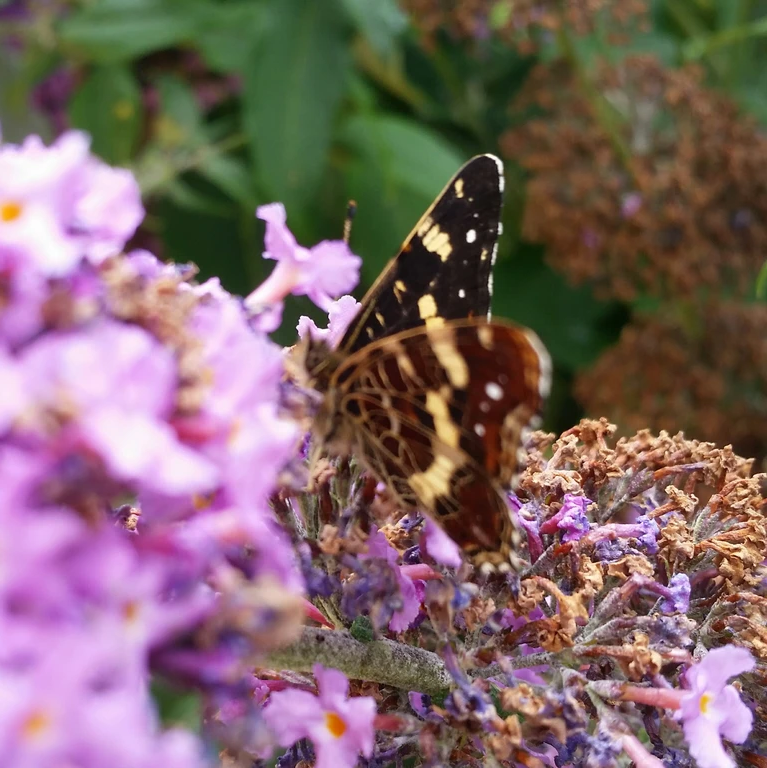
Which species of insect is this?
Araschnia levana
